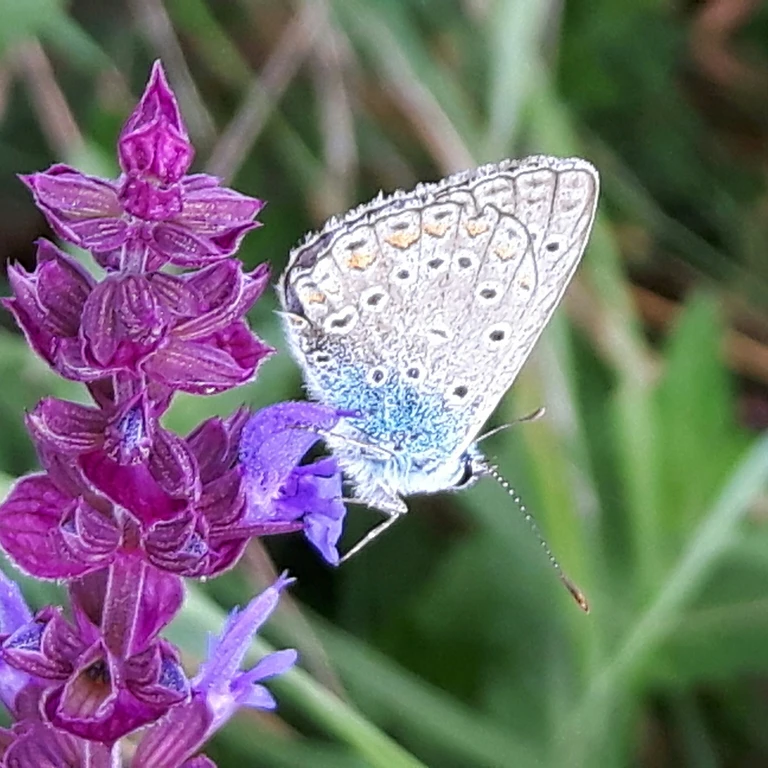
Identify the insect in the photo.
Polyommatus icarus
